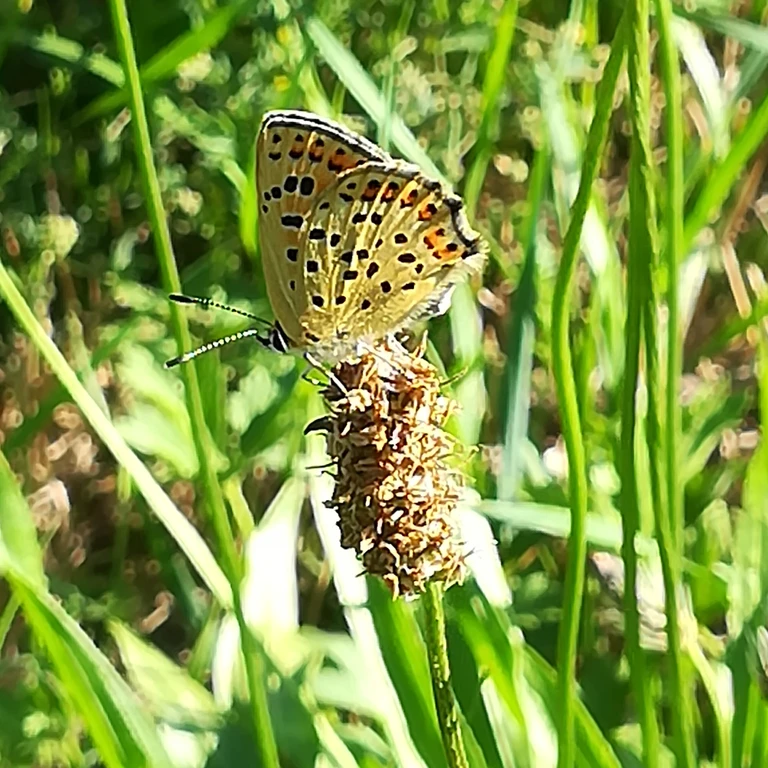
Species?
Lycaena tityrus (also Loweia tityrus)
